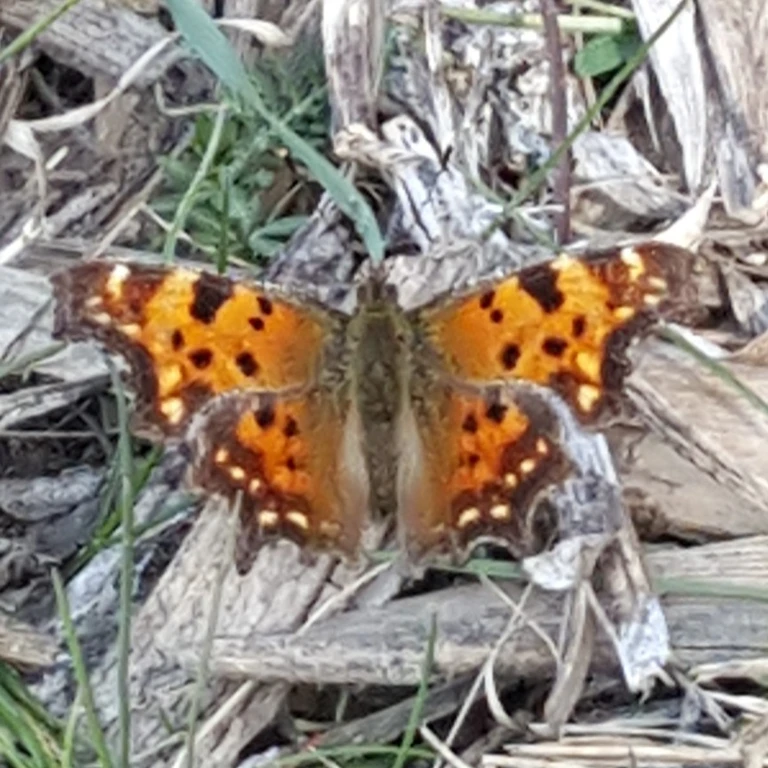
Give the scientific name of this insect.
Polygonia c-album
